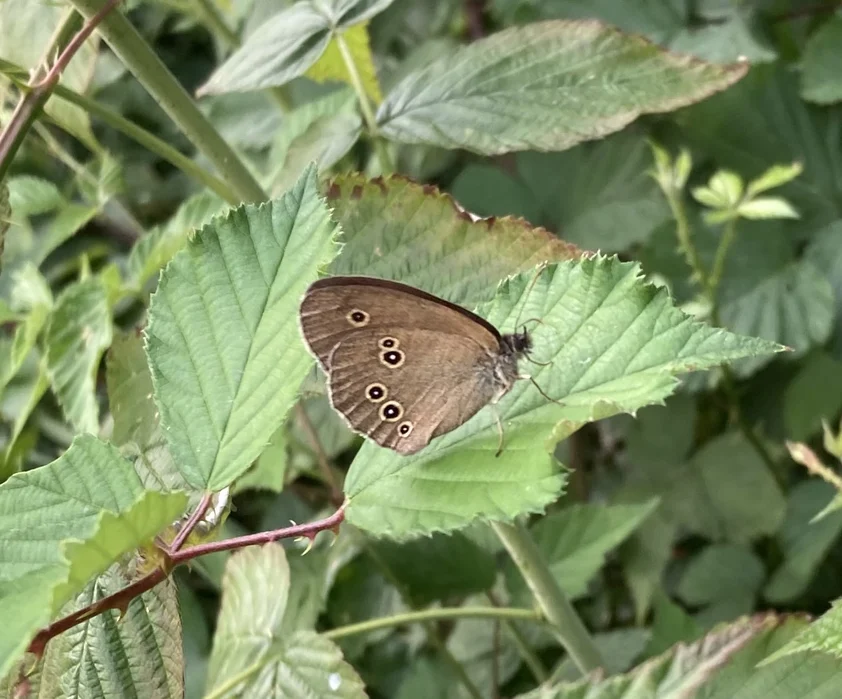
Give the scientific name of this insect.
Aphantopus hyperantus
